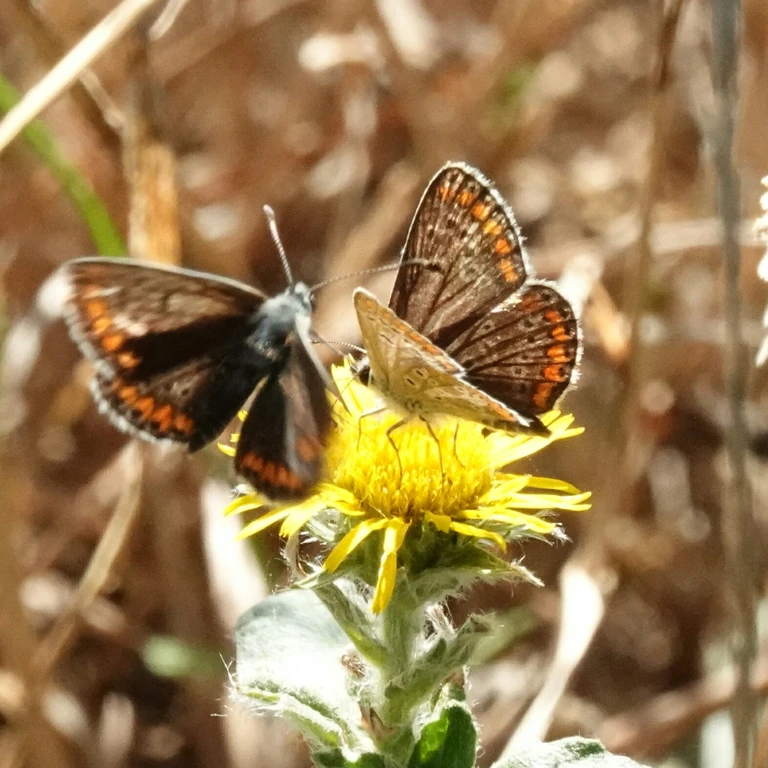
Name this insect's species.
Aricia agestis/artaxerxes
